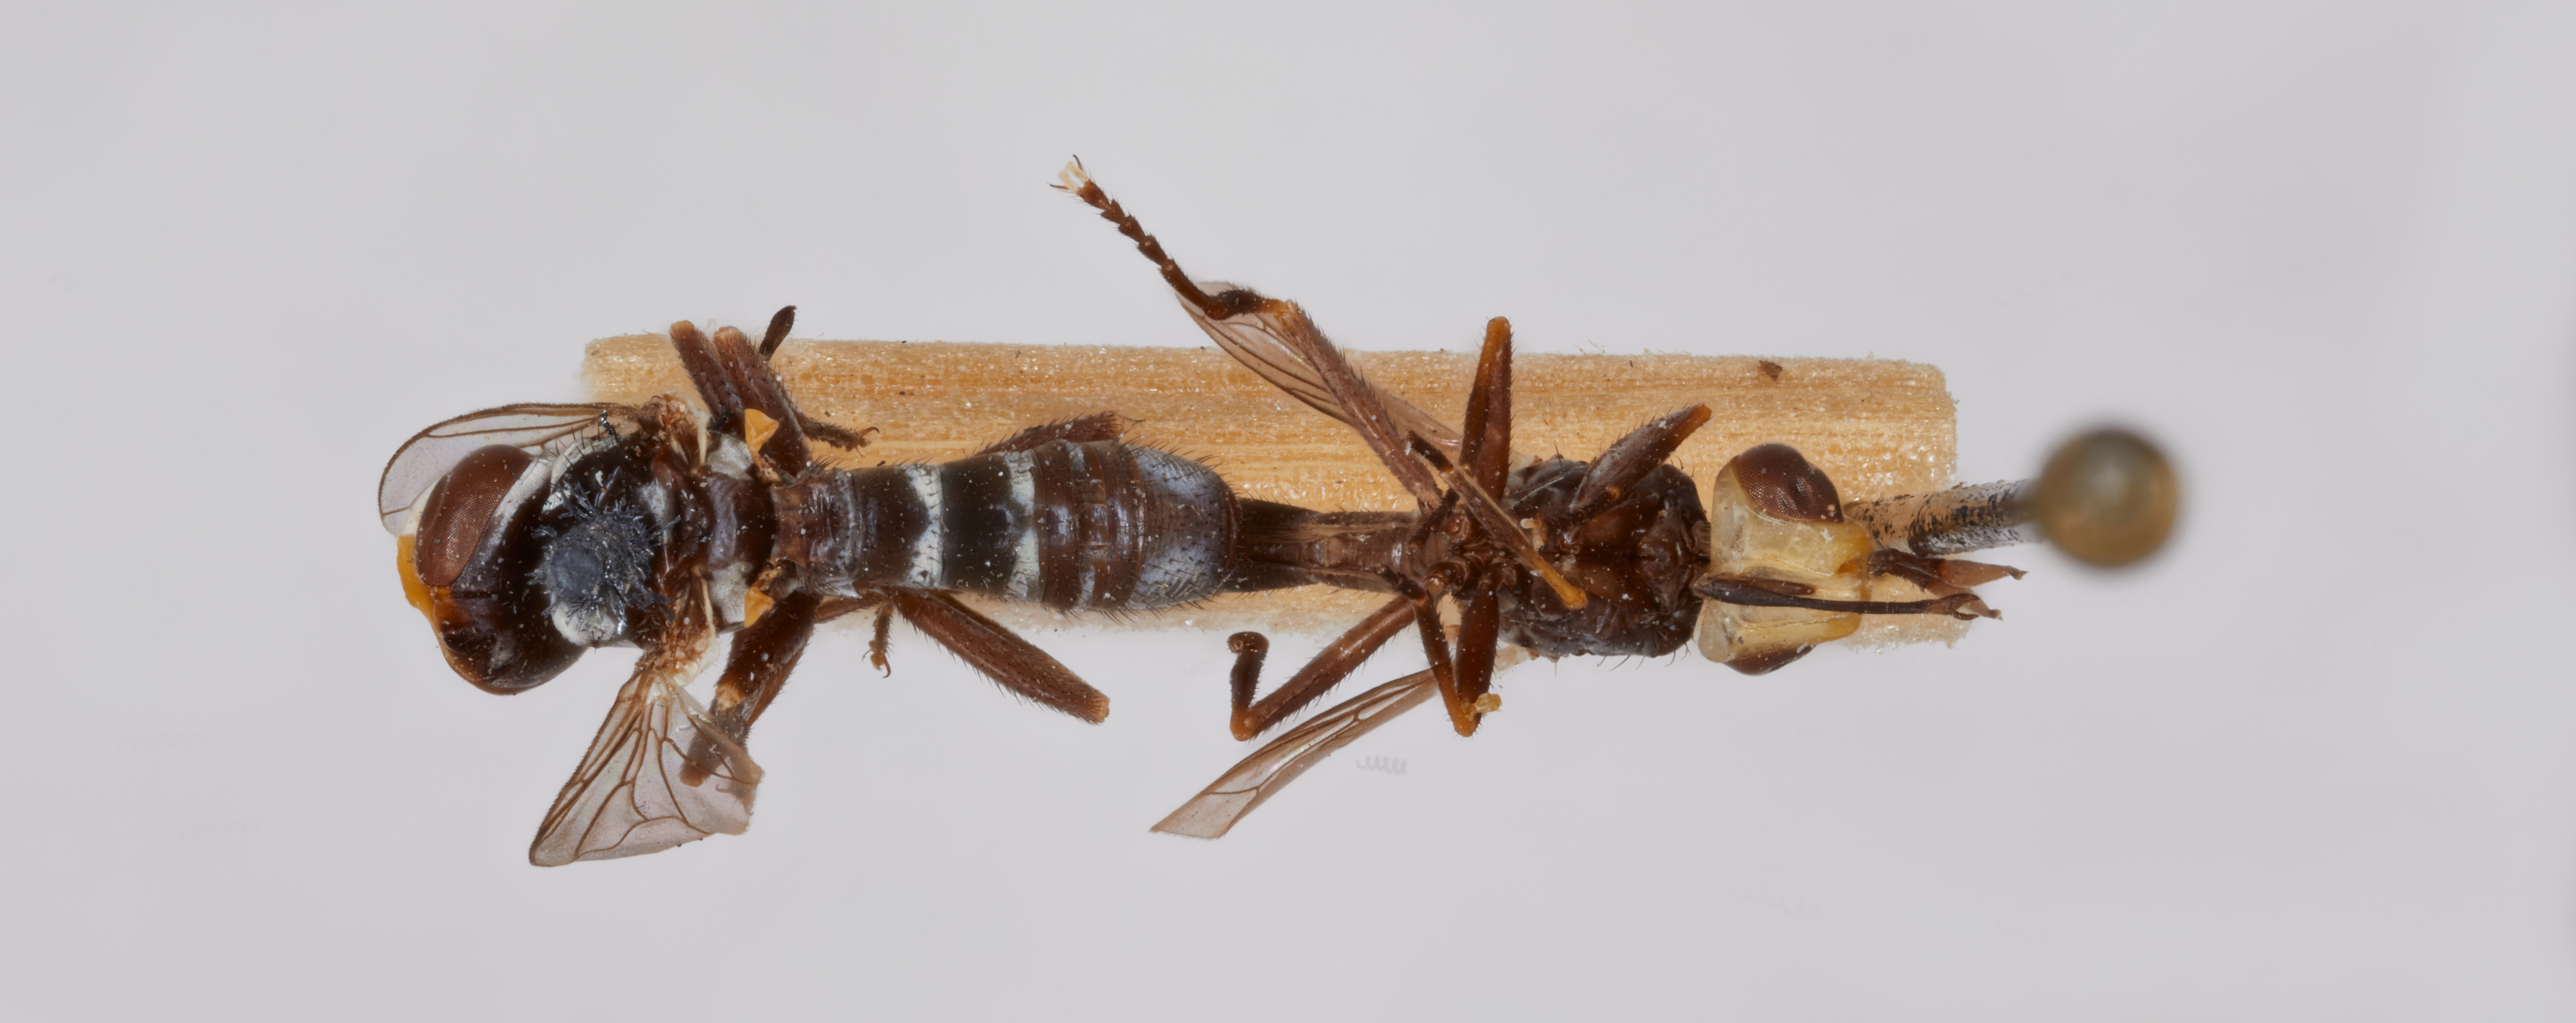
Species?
Microconops fasciatus
